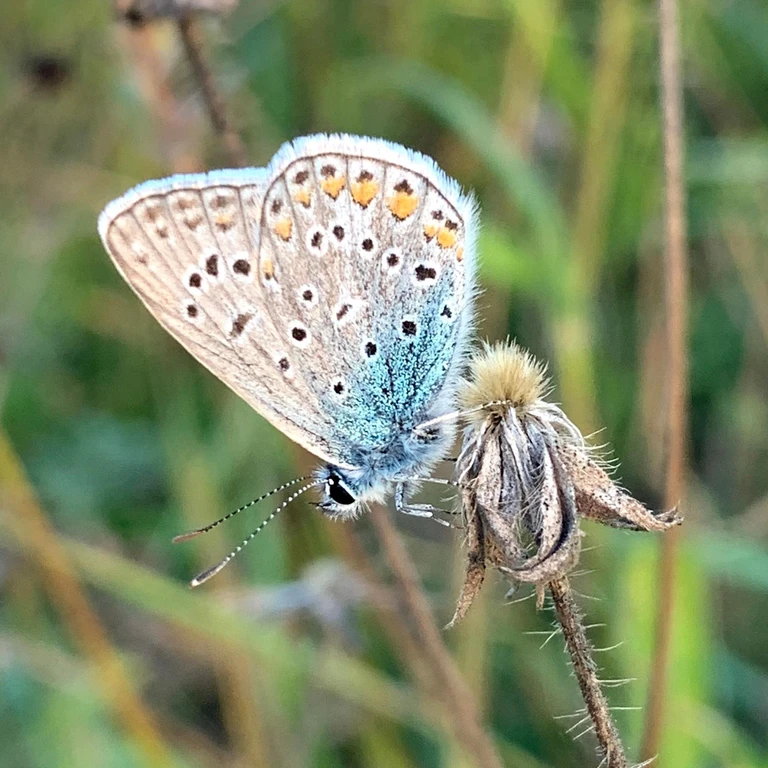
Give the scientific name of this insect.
Polyommatus icarus
